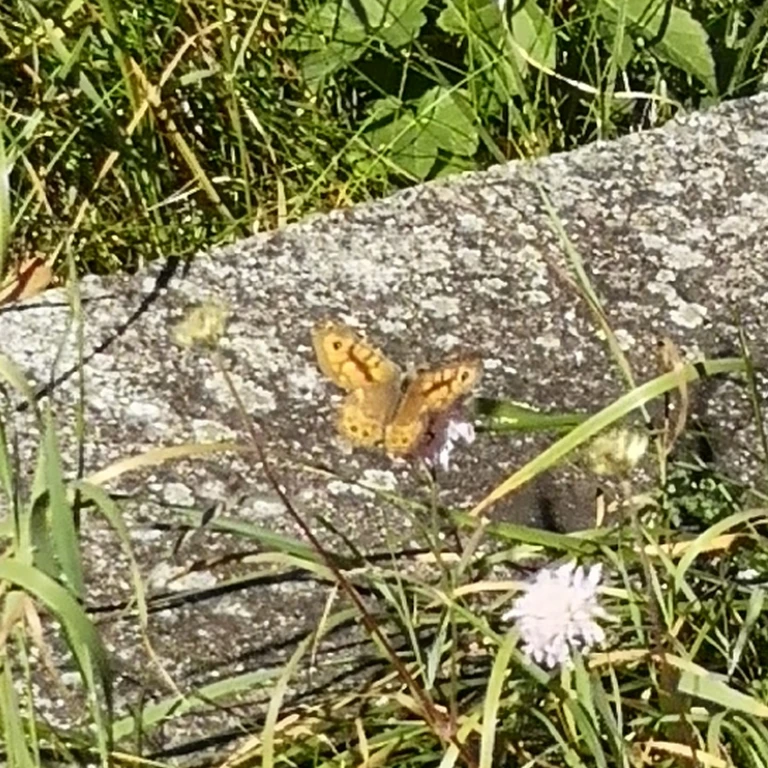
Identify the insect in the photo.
Lasiommata megera (also Pararge megera)
